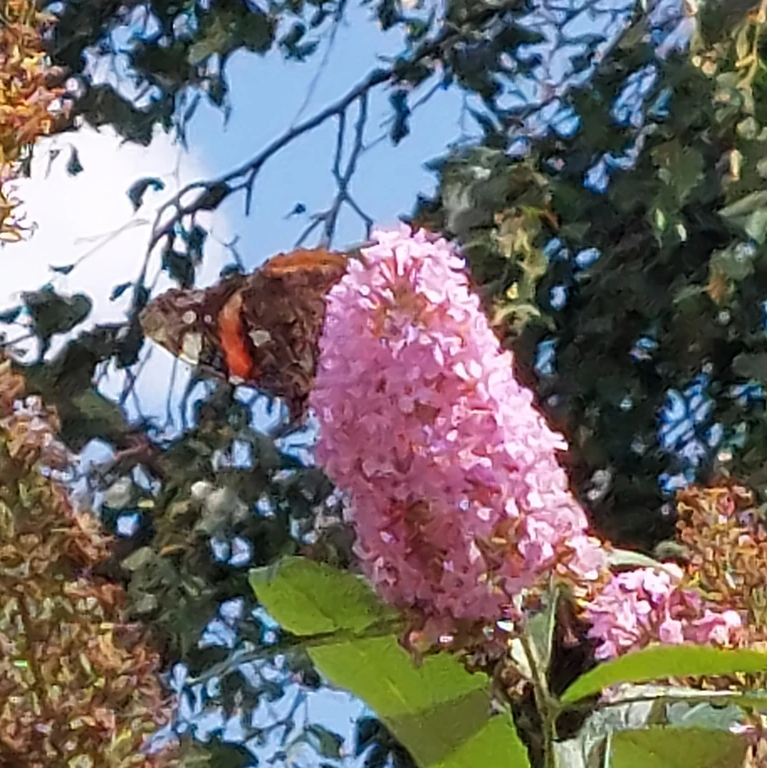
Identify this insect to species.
Vanessa atalanta
